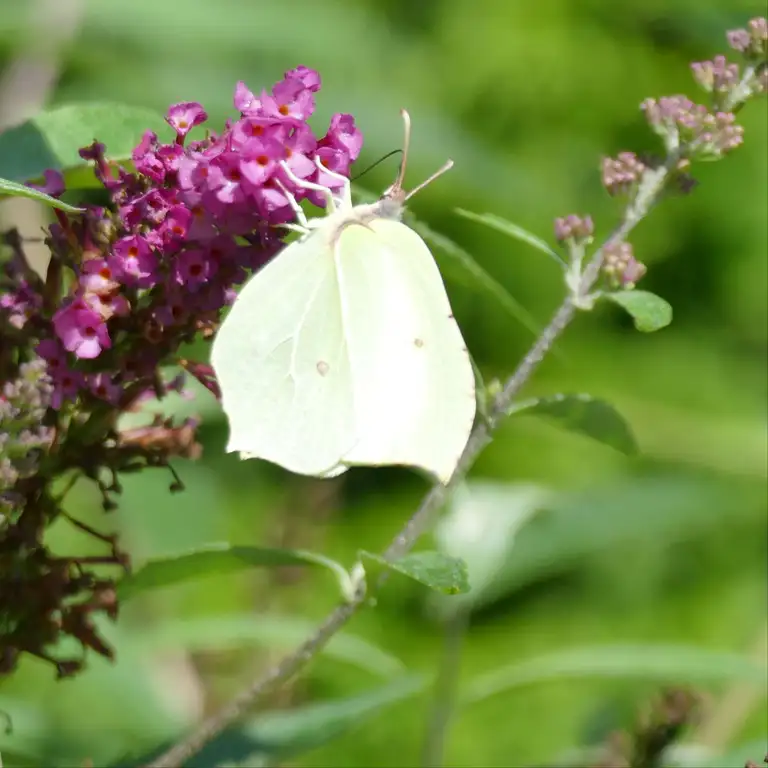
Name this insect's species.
Gonepteryx rhamni
